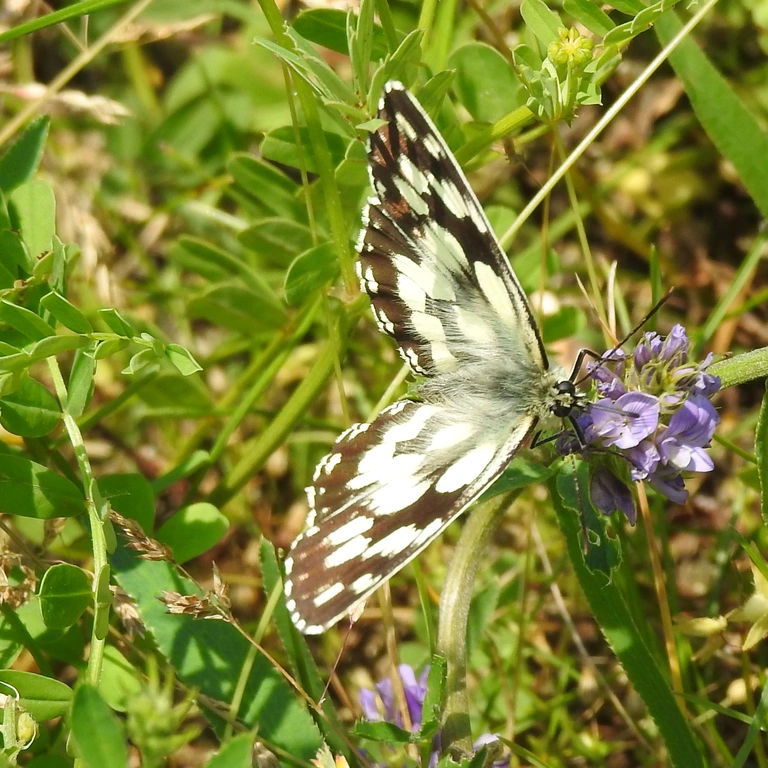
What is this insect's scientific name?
Melanargia galathea
